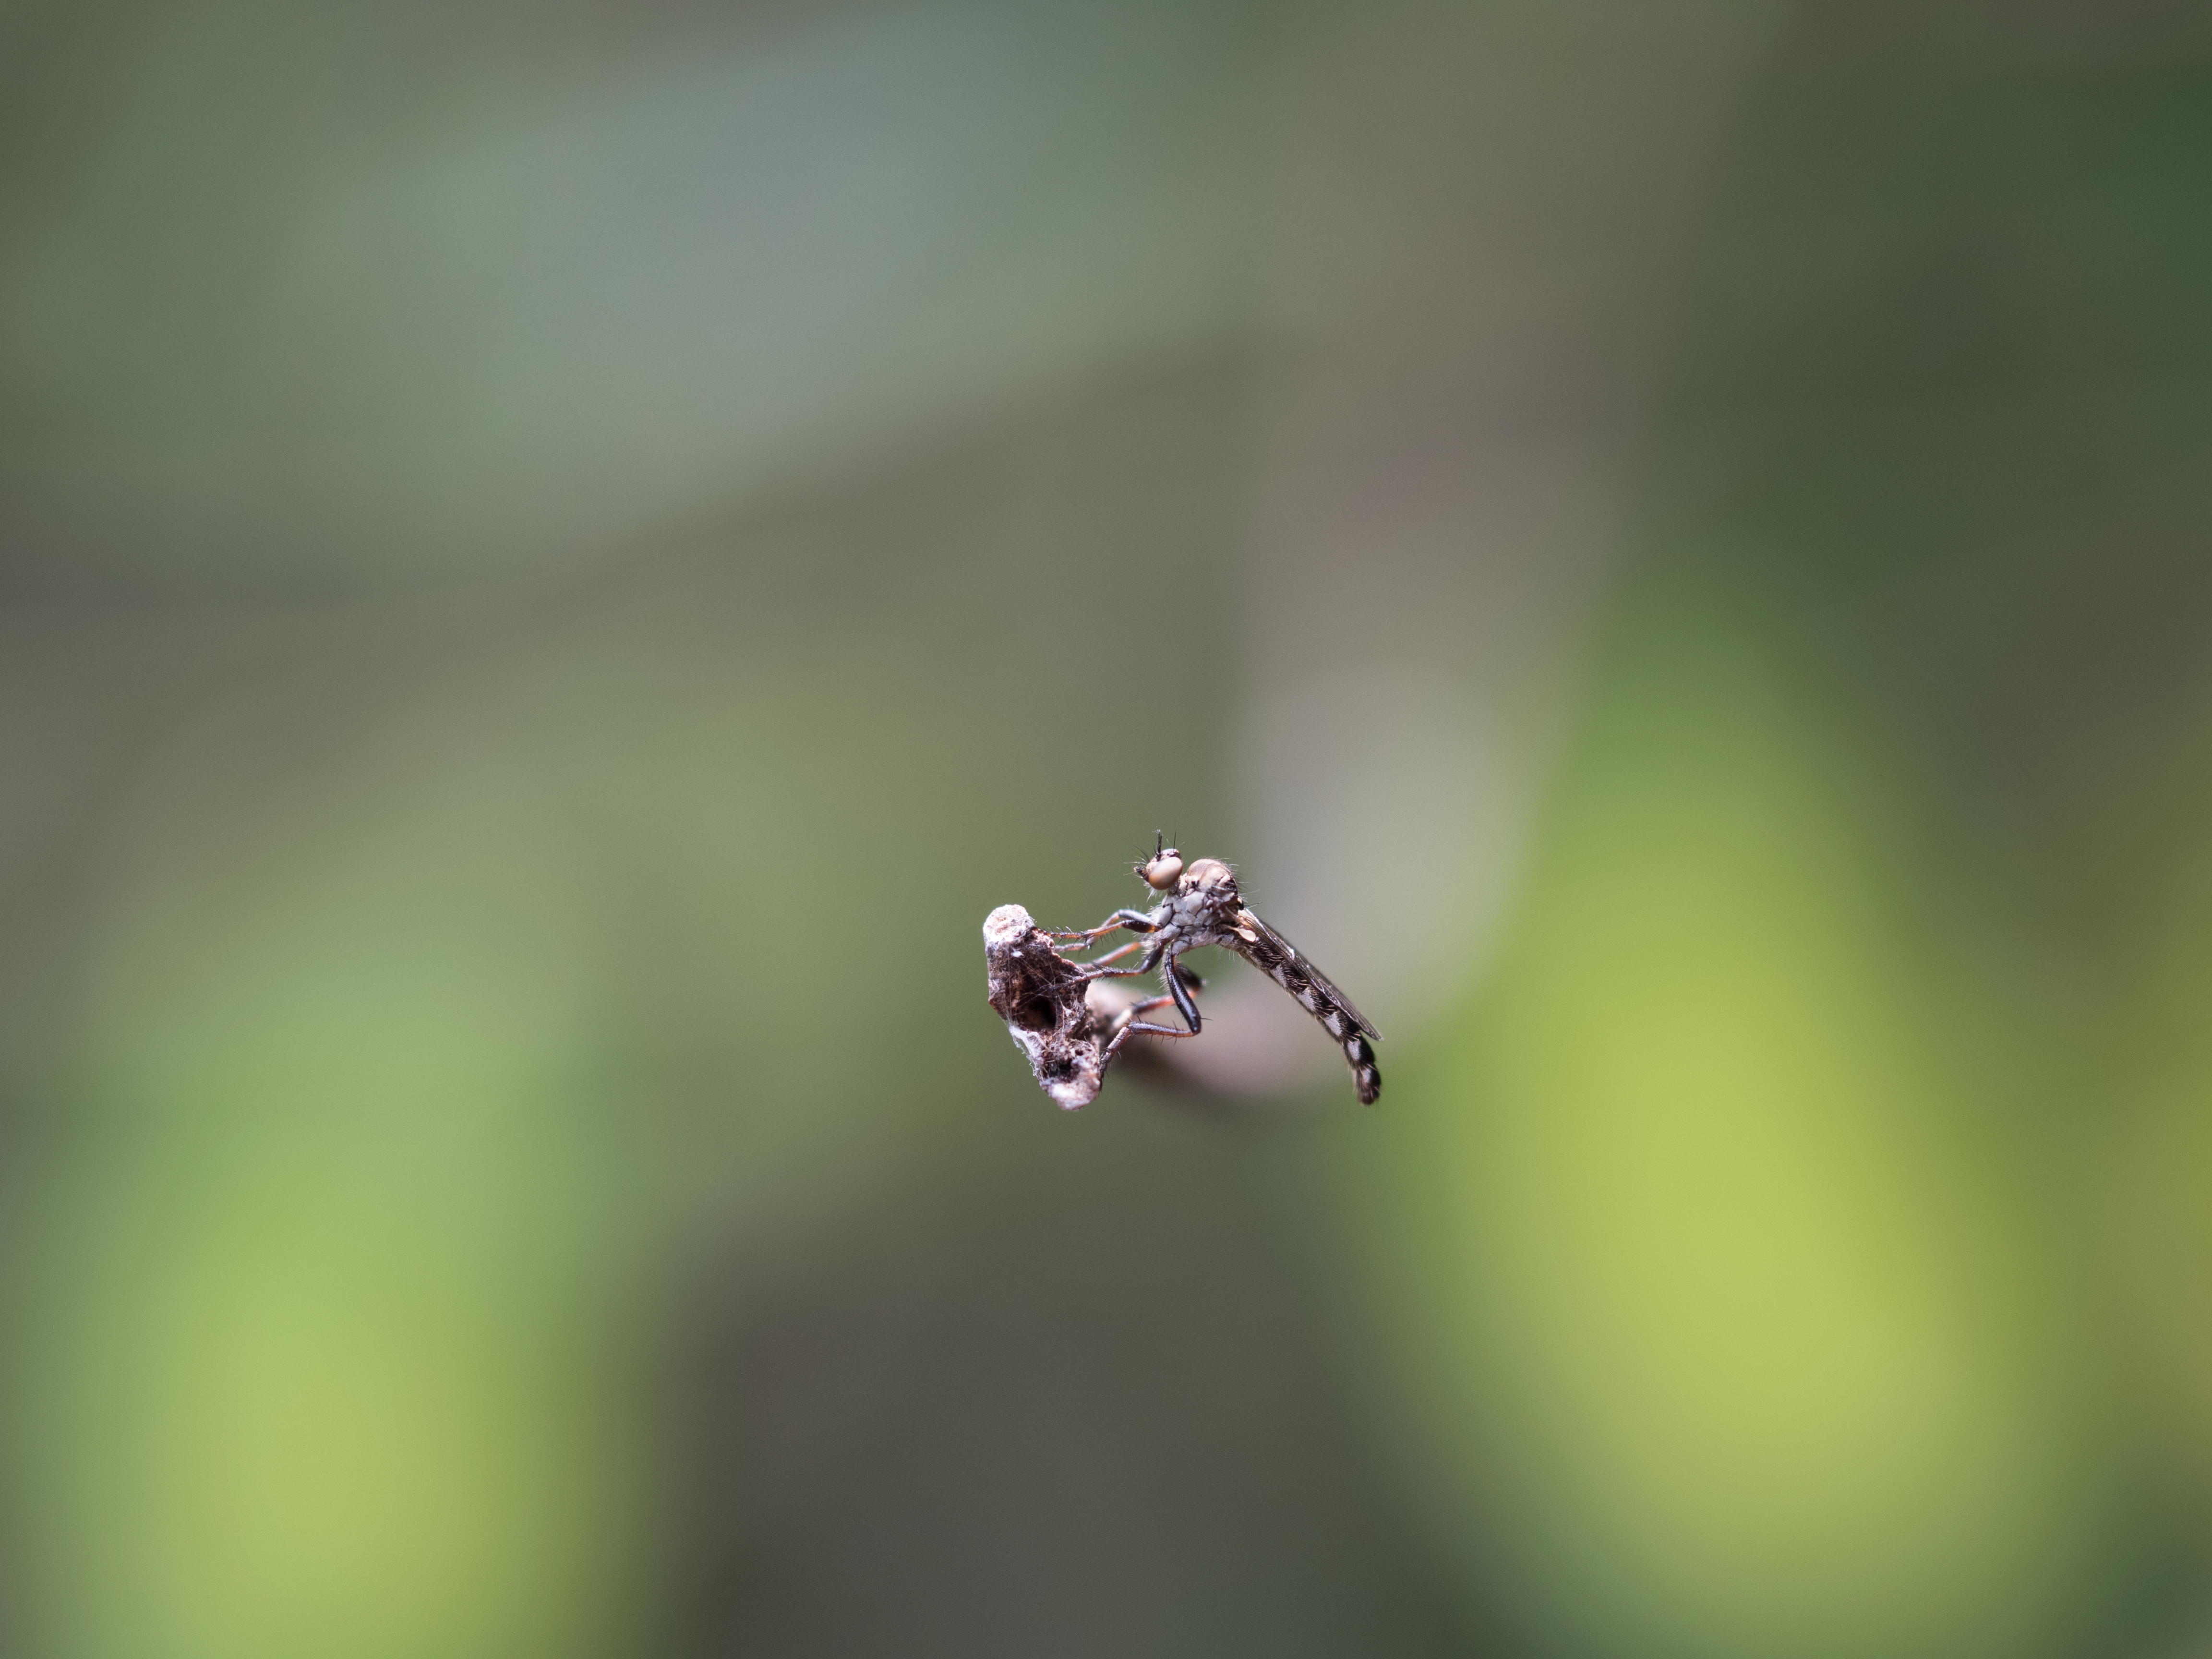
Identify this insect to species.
Oligopogon penicillatus
